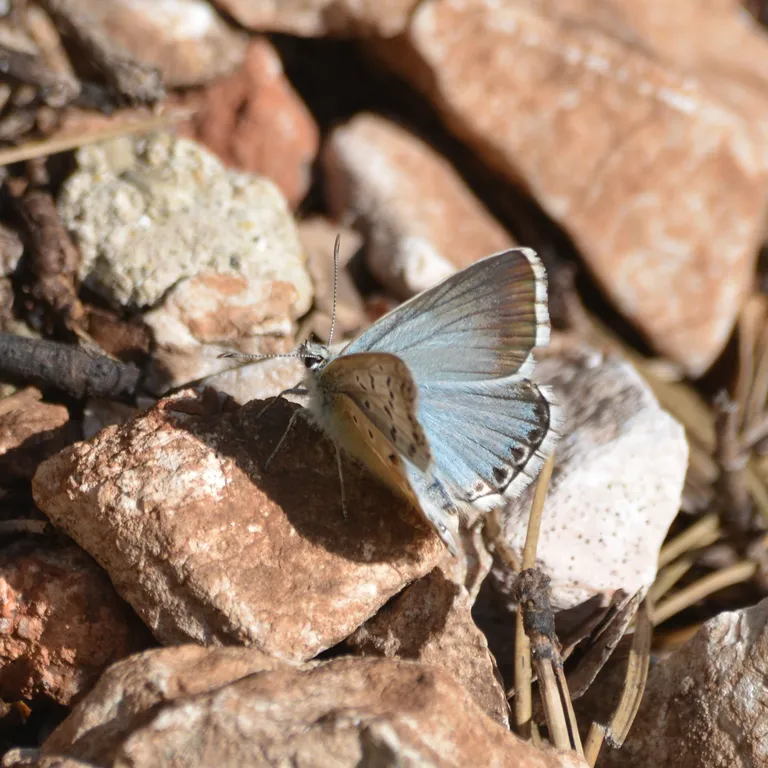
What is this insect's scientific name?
Lysandra coridon
